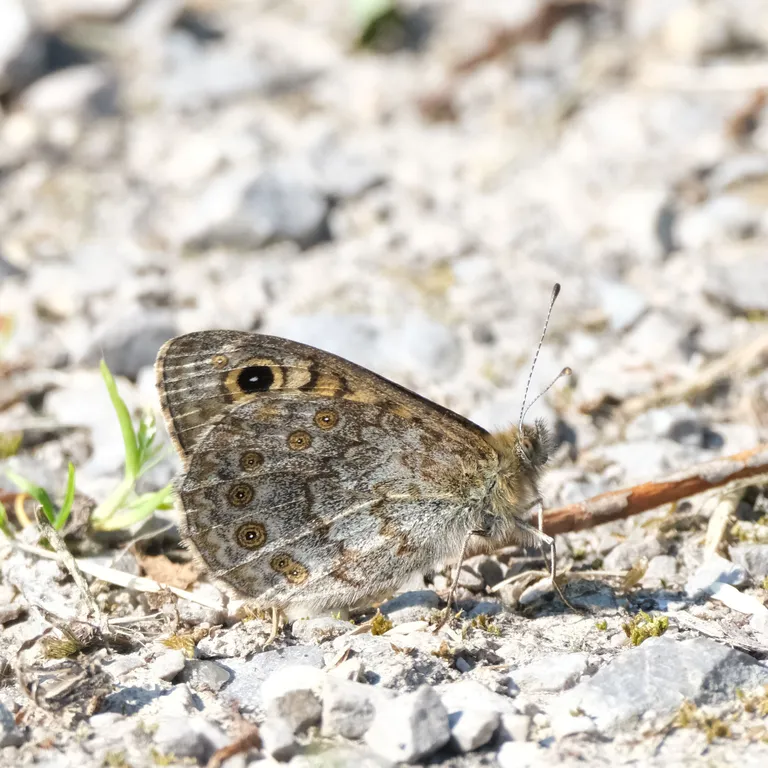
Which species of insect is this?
Lasiommata megera (also Pararge megera)
